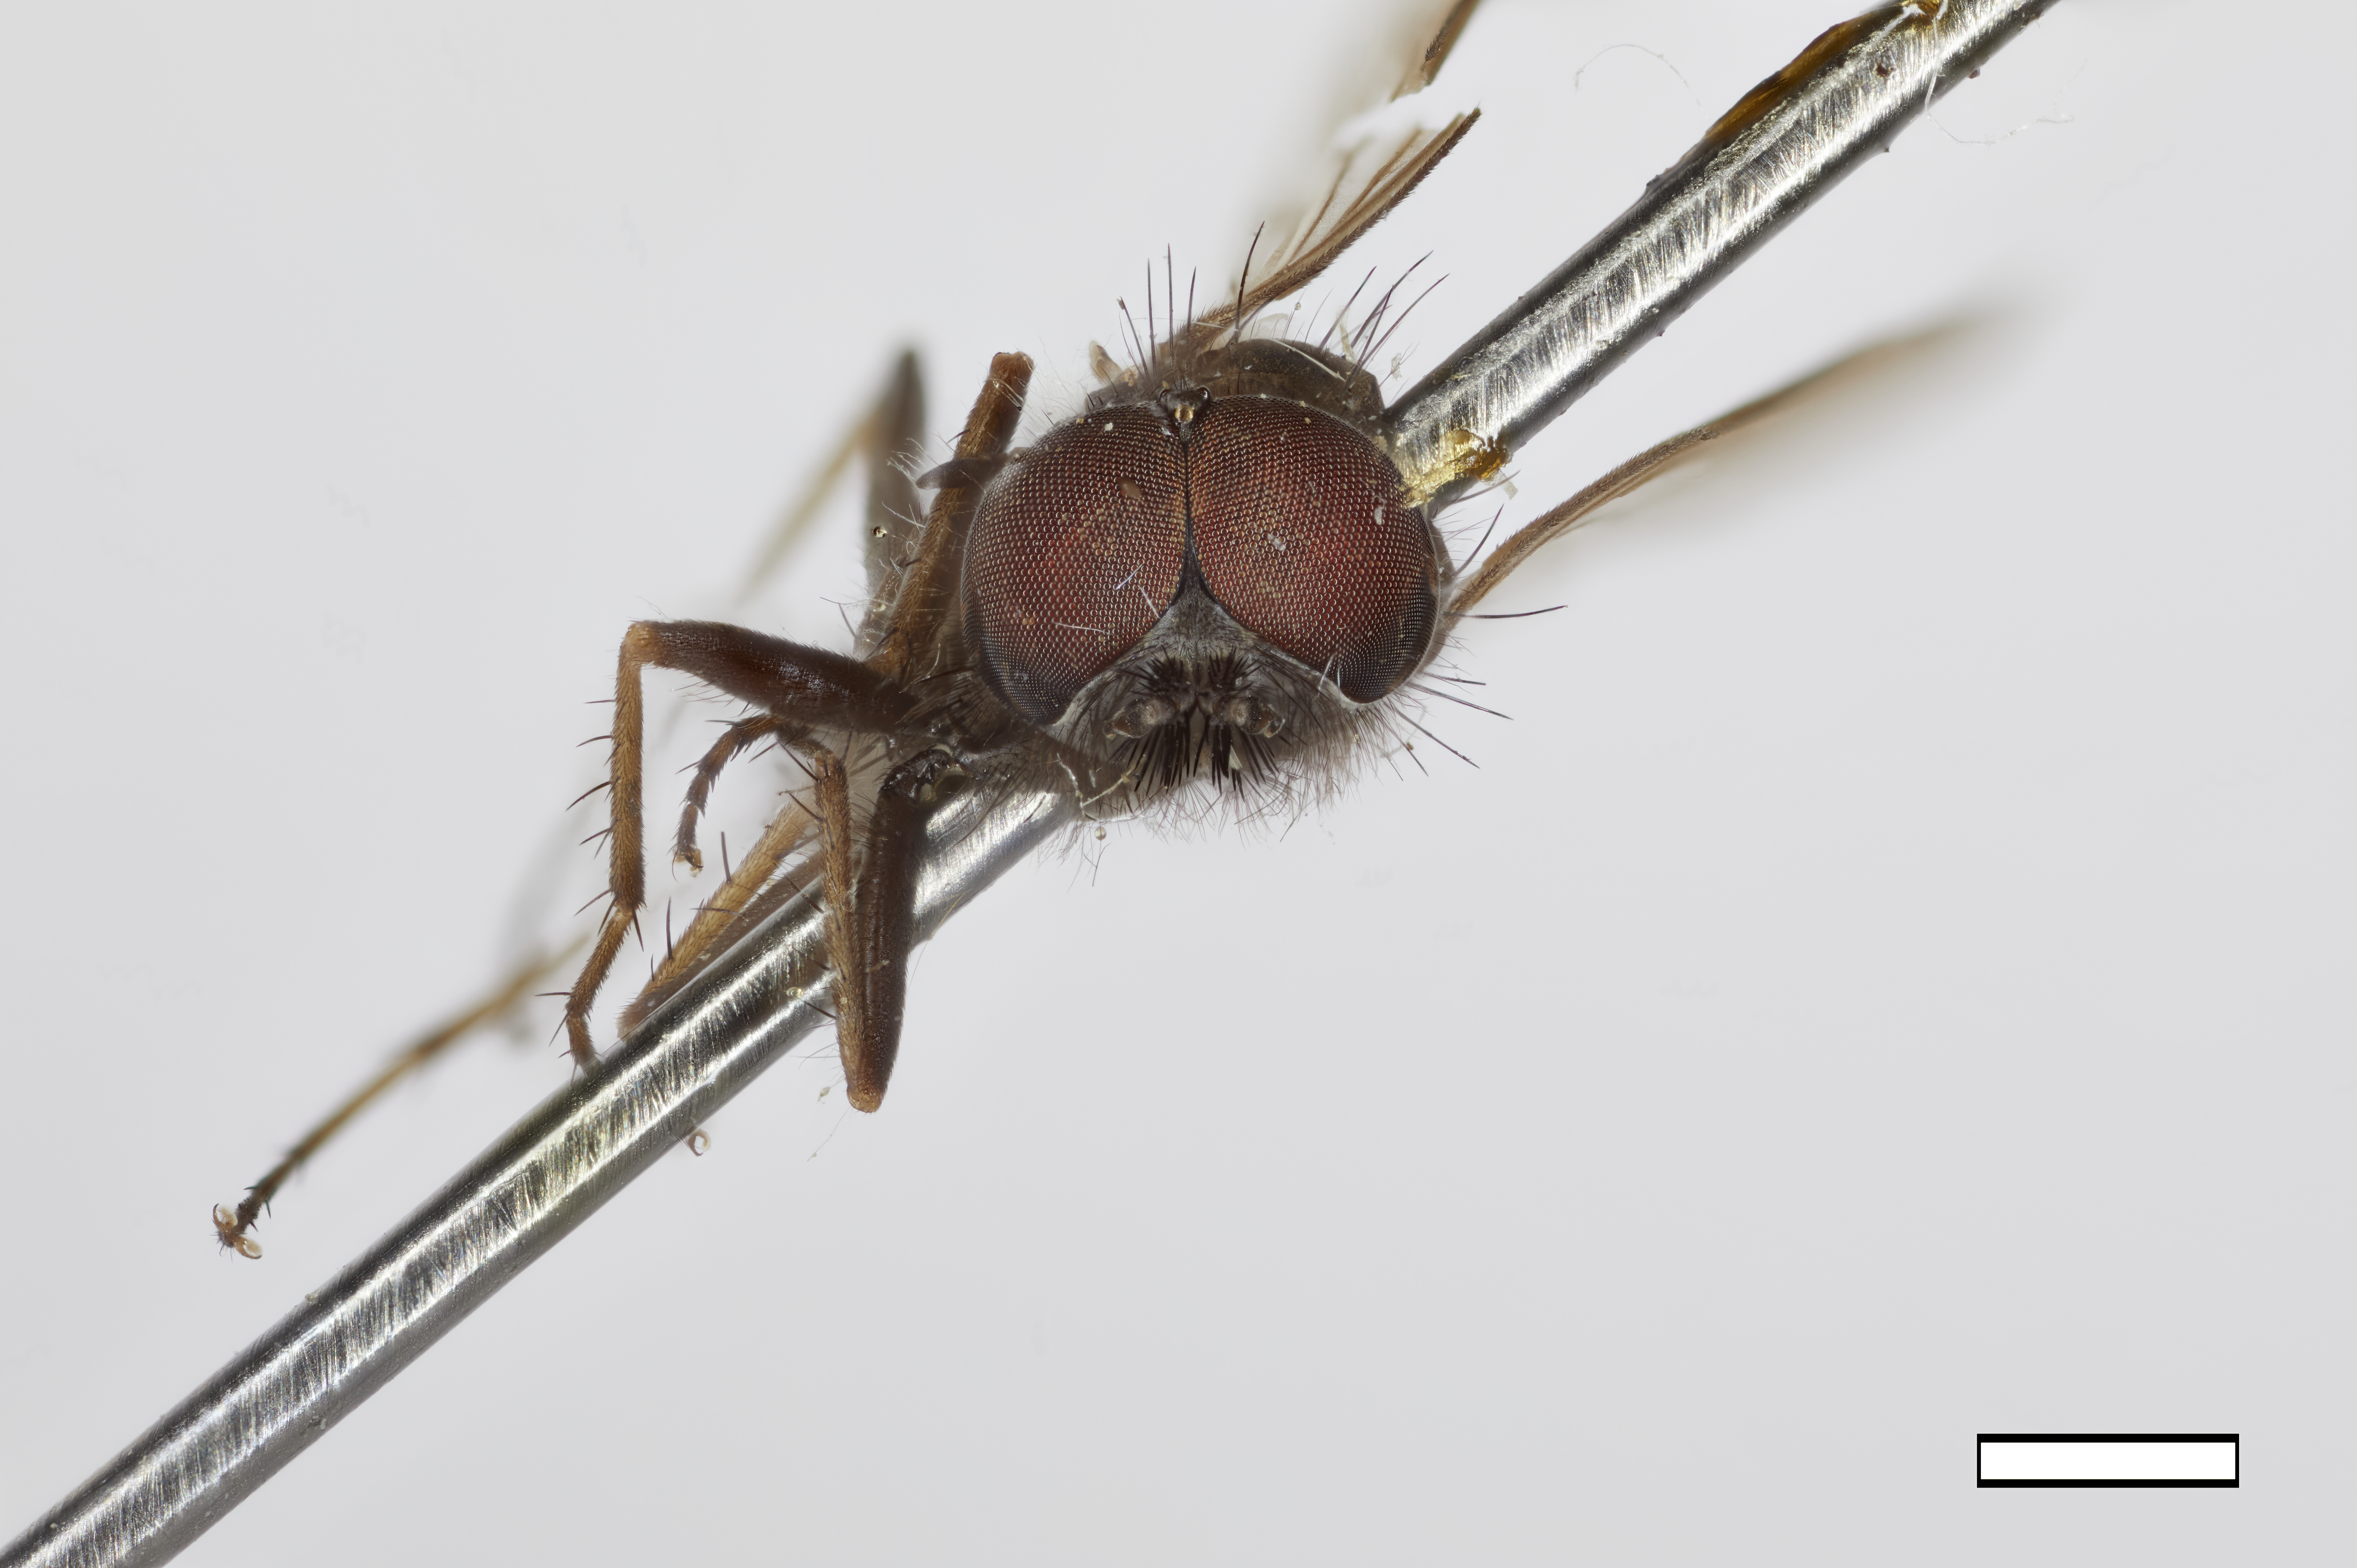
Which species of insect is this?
Neotabuda multisetosa
